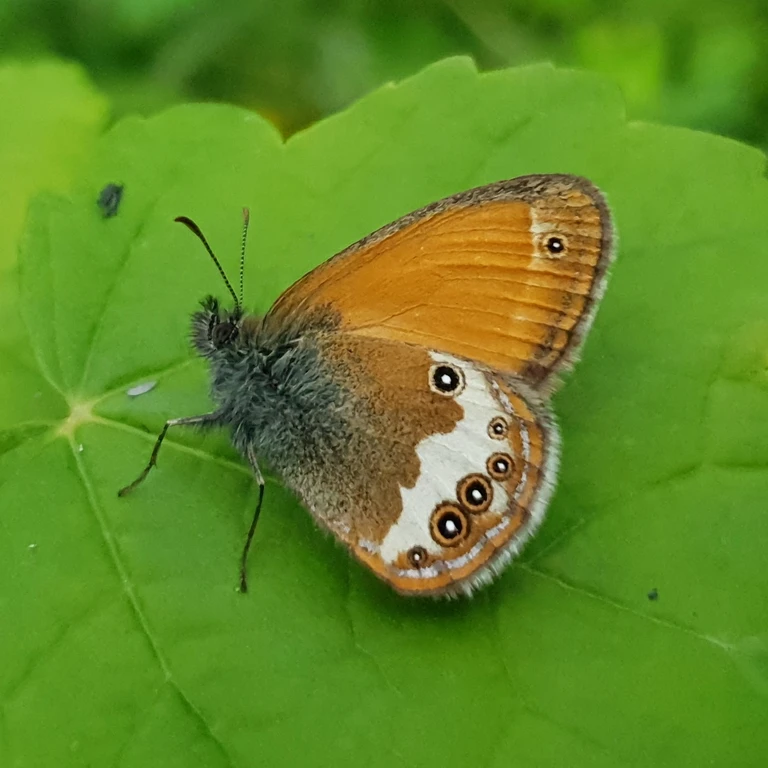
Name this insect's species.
Coenonympha arcania
